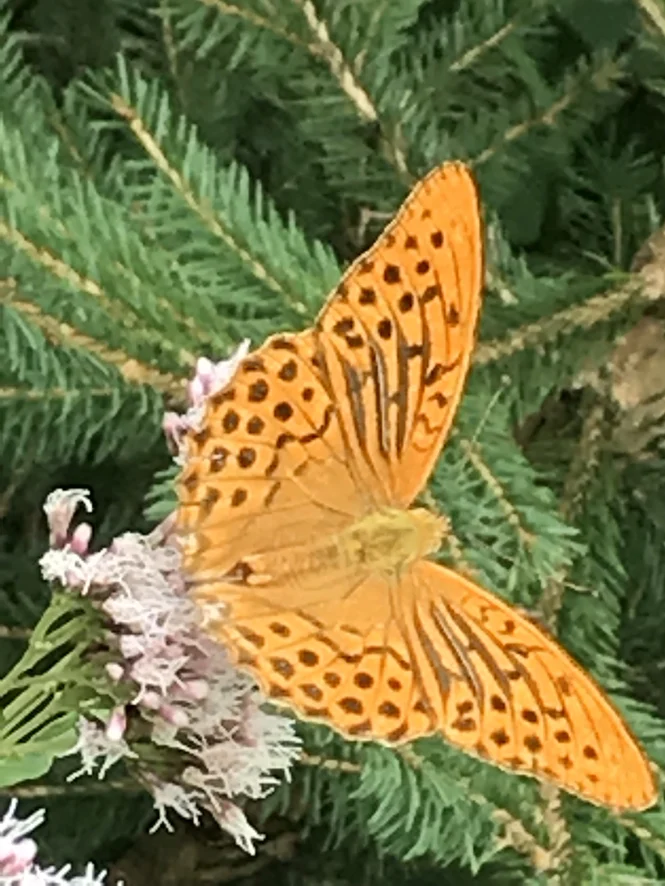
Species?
Argynnis paphia
